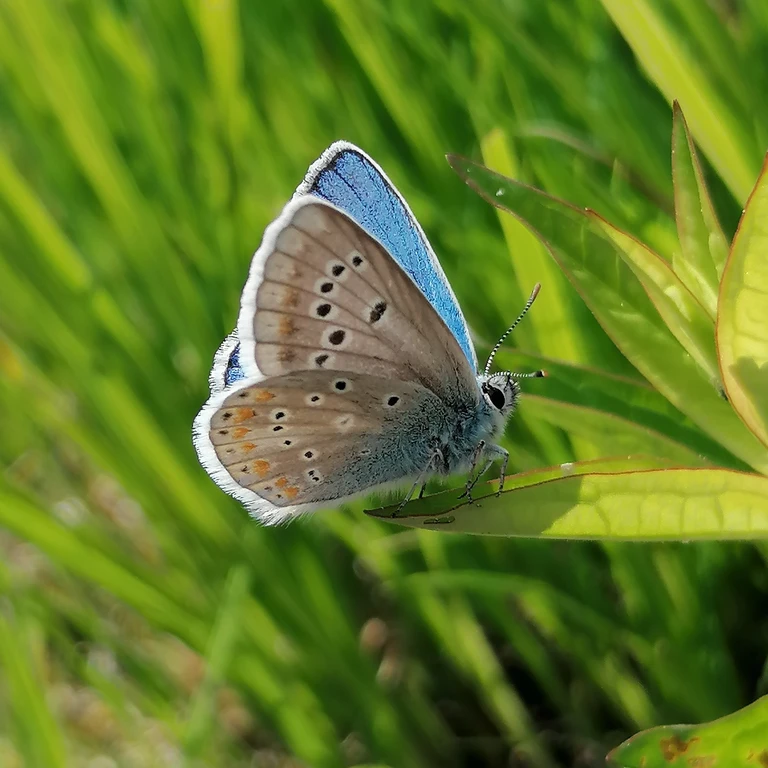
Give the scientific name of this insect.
Polyommatus dorylas
